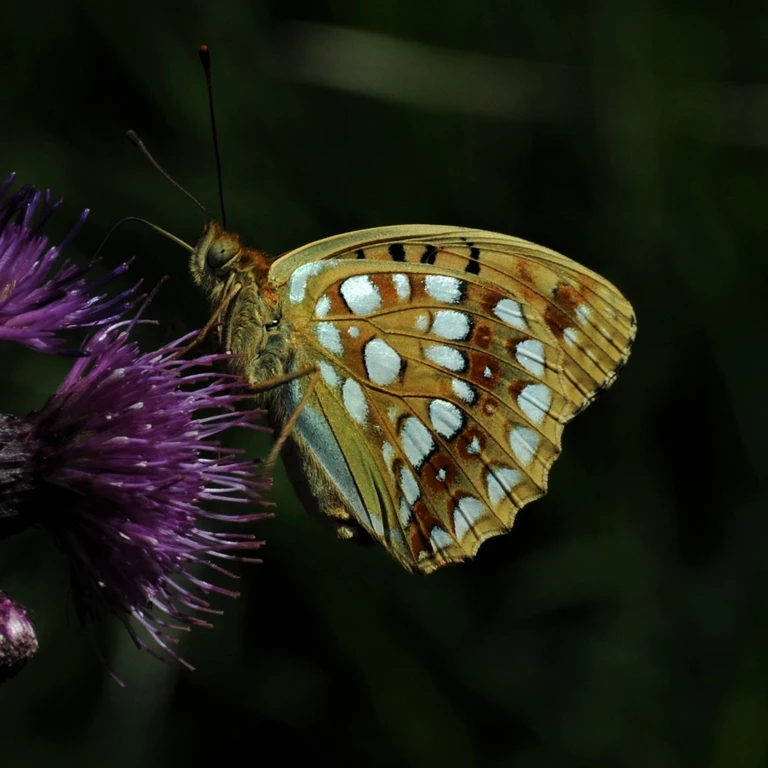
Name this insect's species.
Fabriciana adippe
